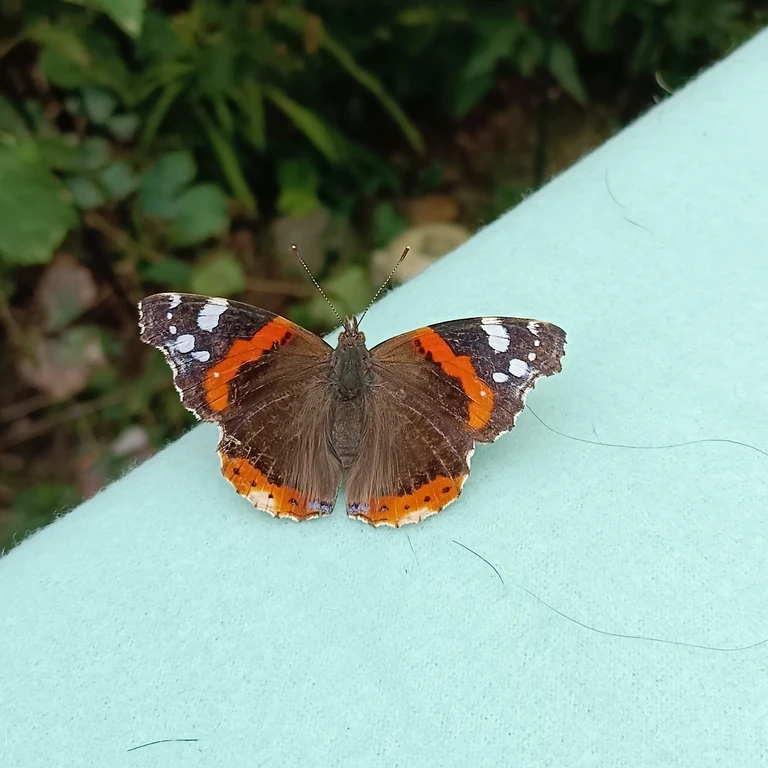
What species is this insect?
Vanessa atalanta
